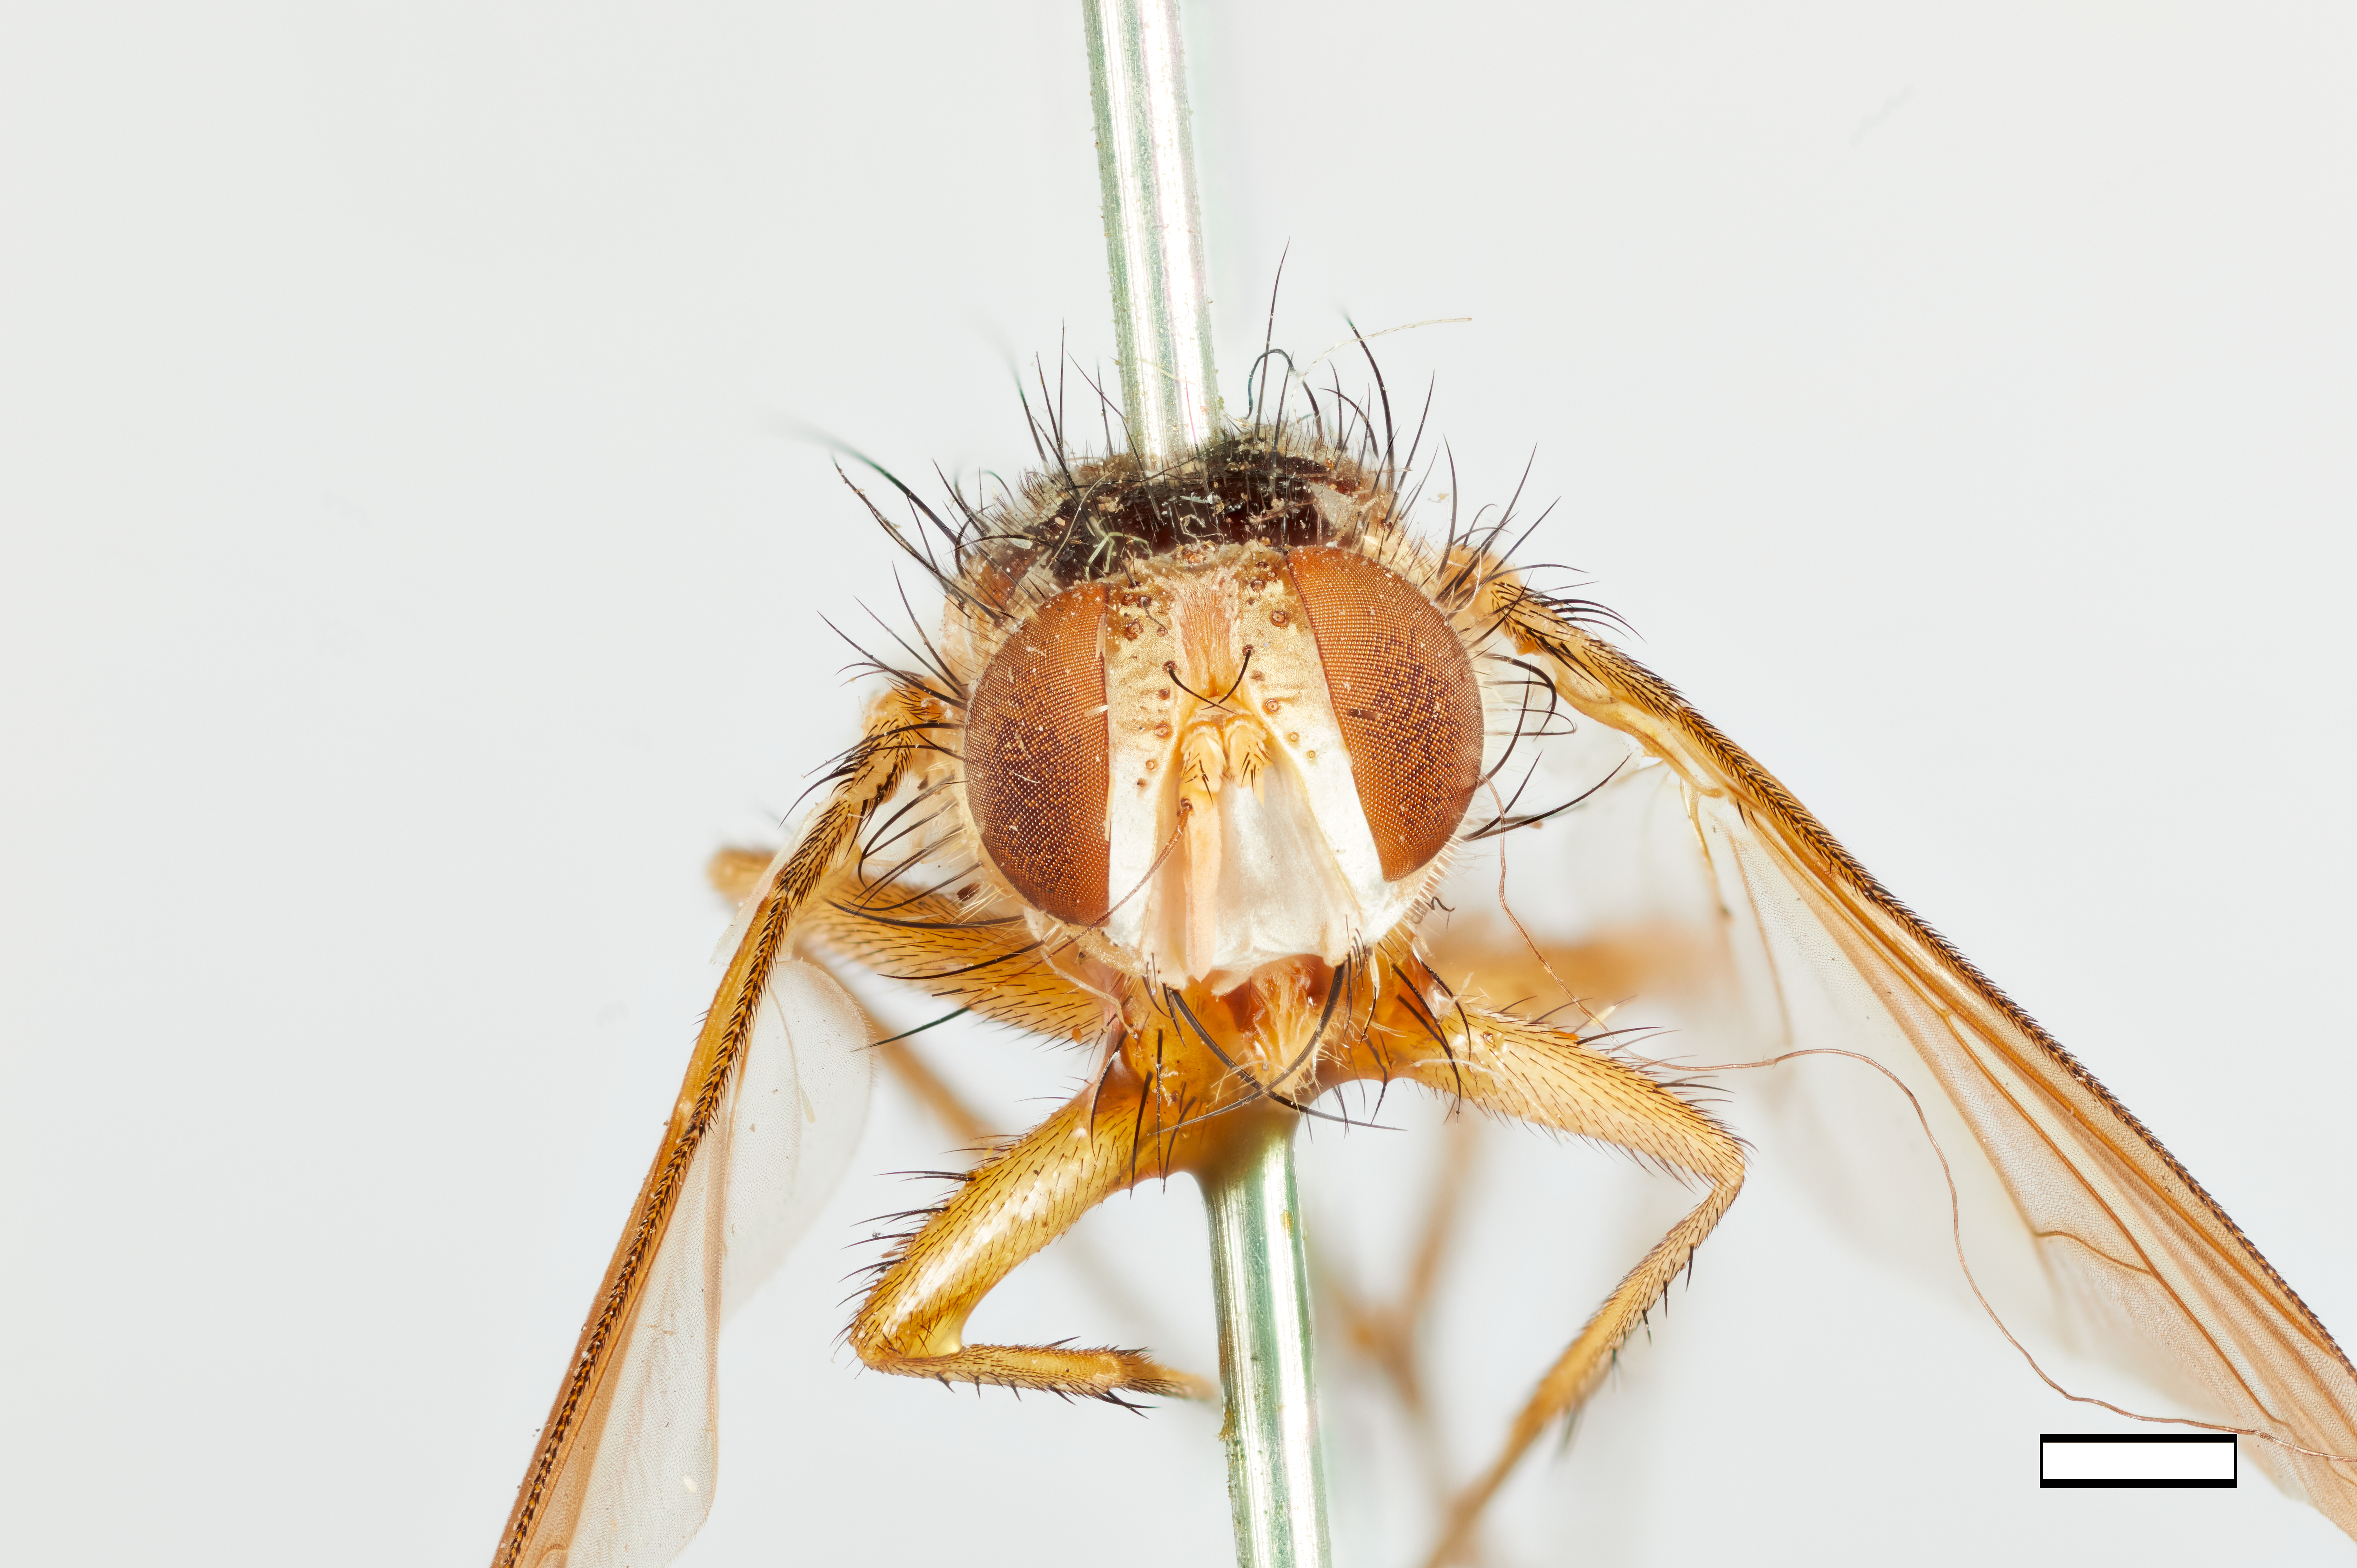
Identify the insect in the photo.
Hypostena flaveola
